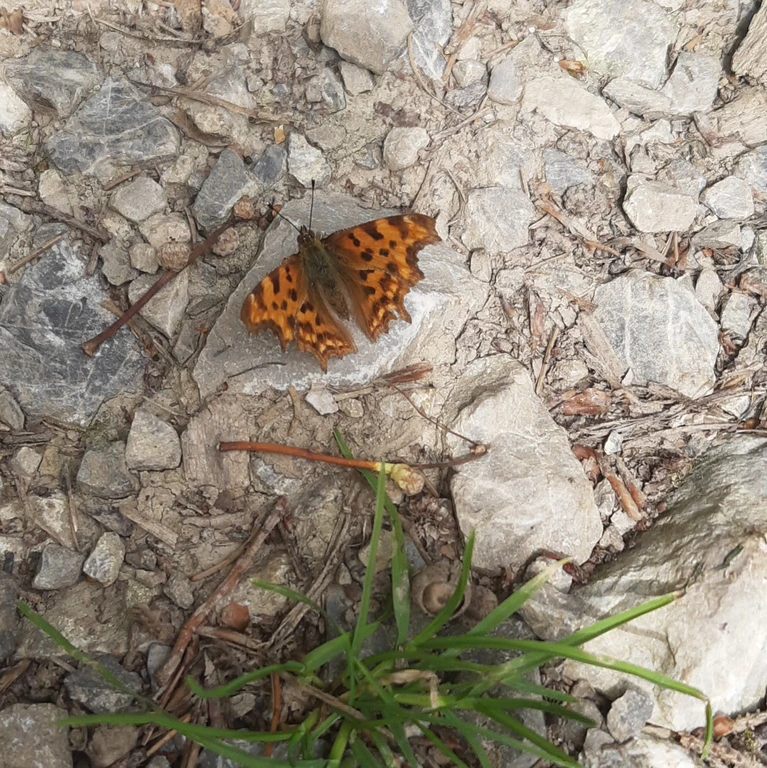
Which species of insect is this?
Polygonia c-album
